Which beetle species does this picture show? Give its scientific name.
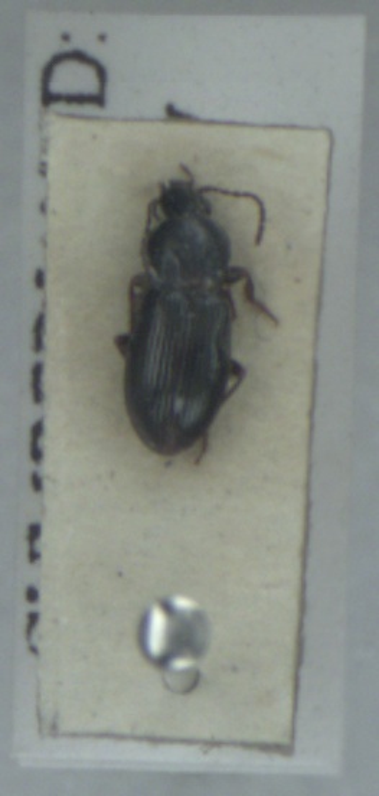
Pterostichus diligens
